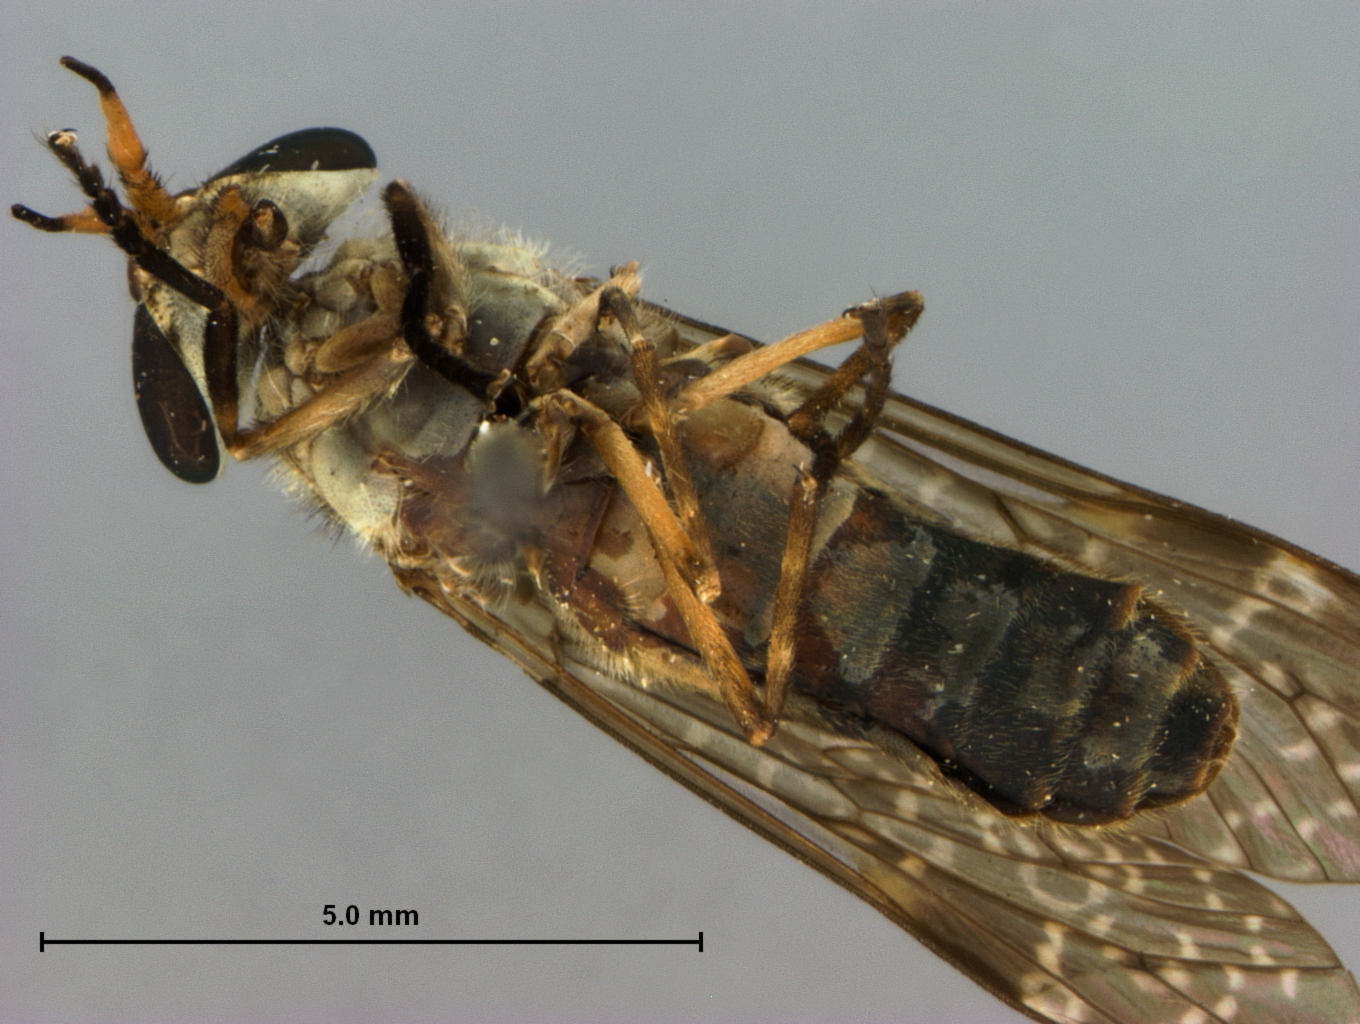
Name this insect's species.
Haematopota hardyi
